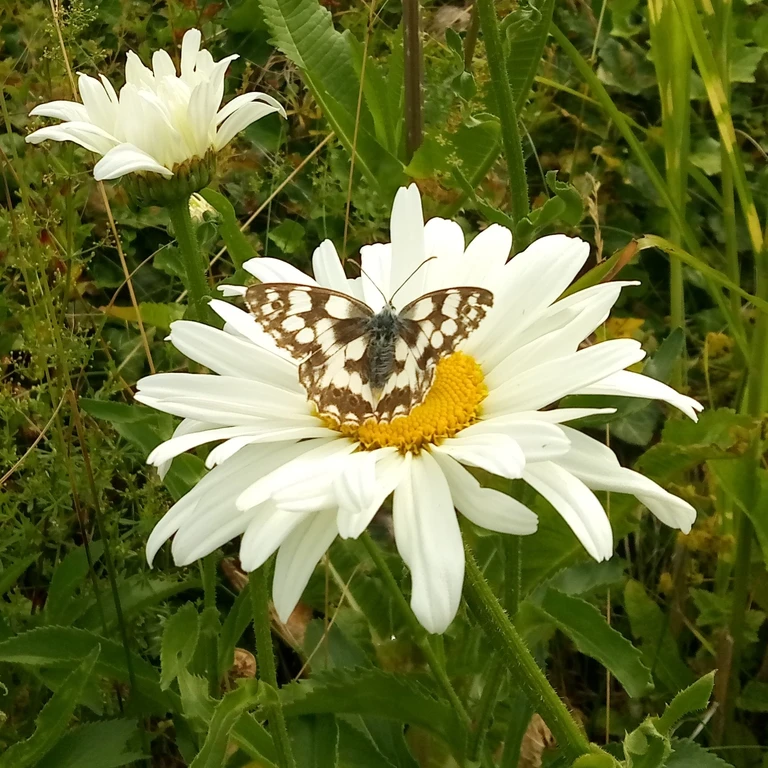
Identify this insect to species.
Melanargia galathea
